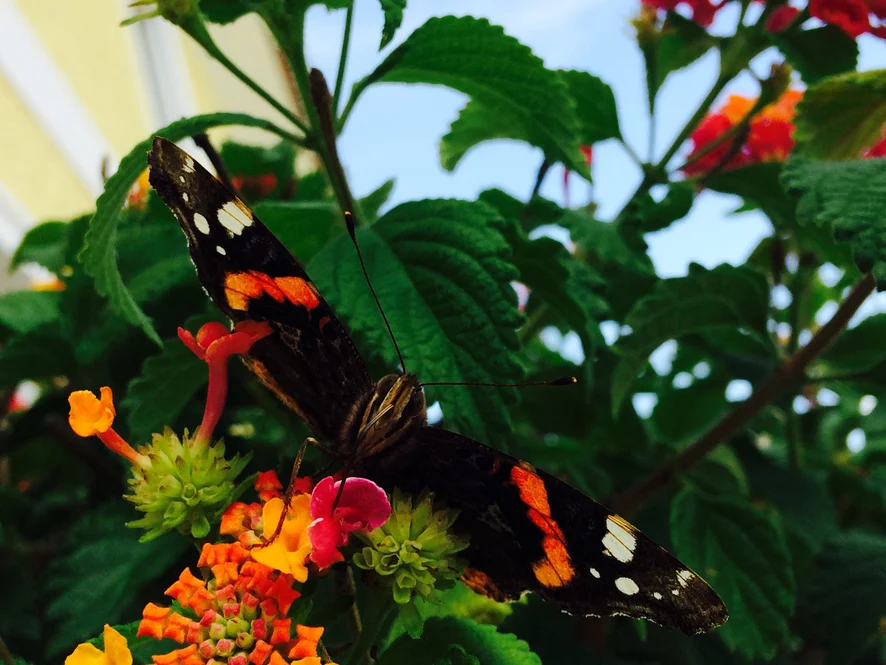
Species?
Vanessa atalanta
